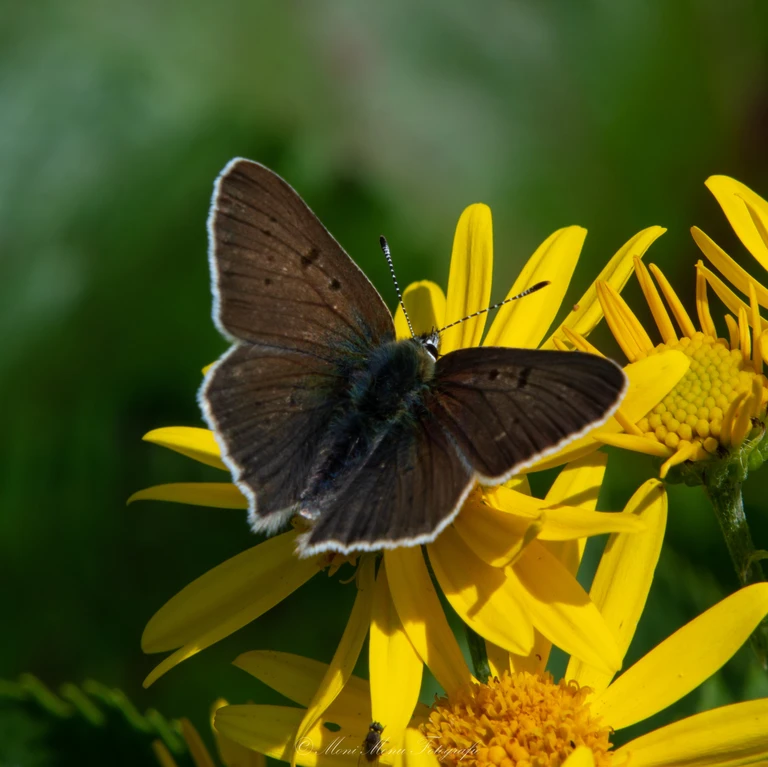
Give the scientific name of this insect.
Lycaena tityrus (also Loweia tityrus)
